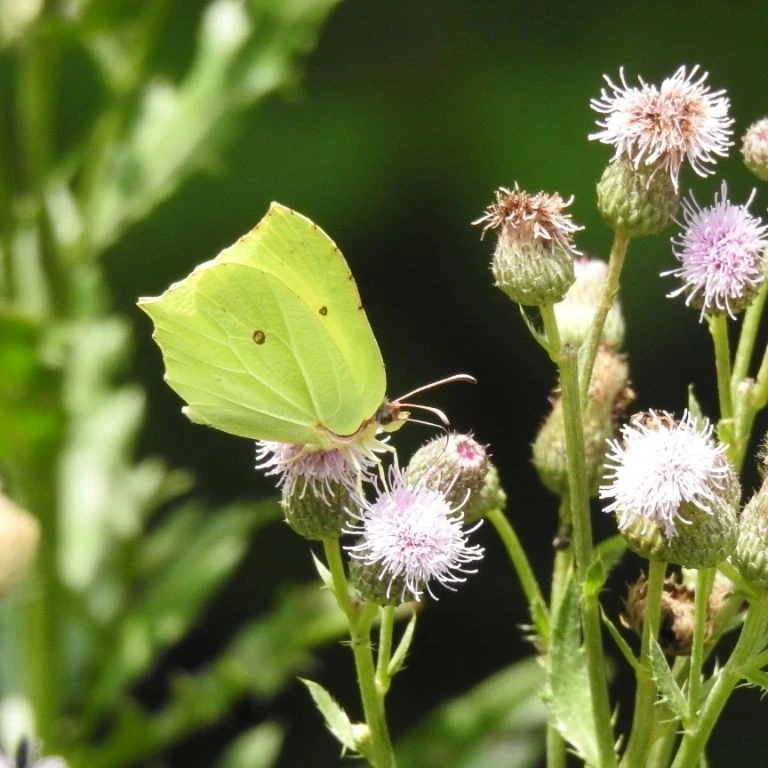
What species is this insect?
Gonepteryx rhamni
